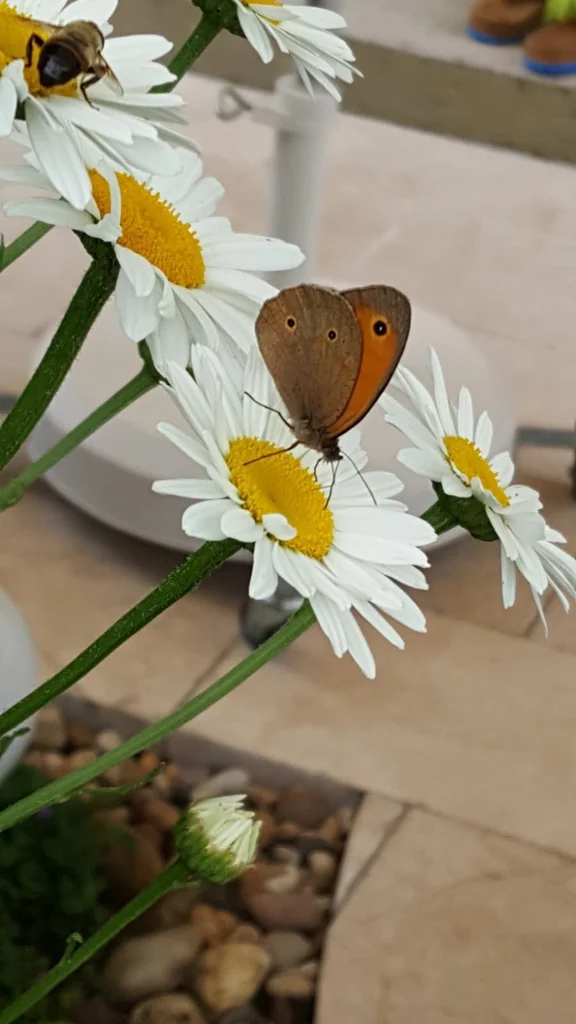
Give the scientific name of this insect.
Maniola jurtina
